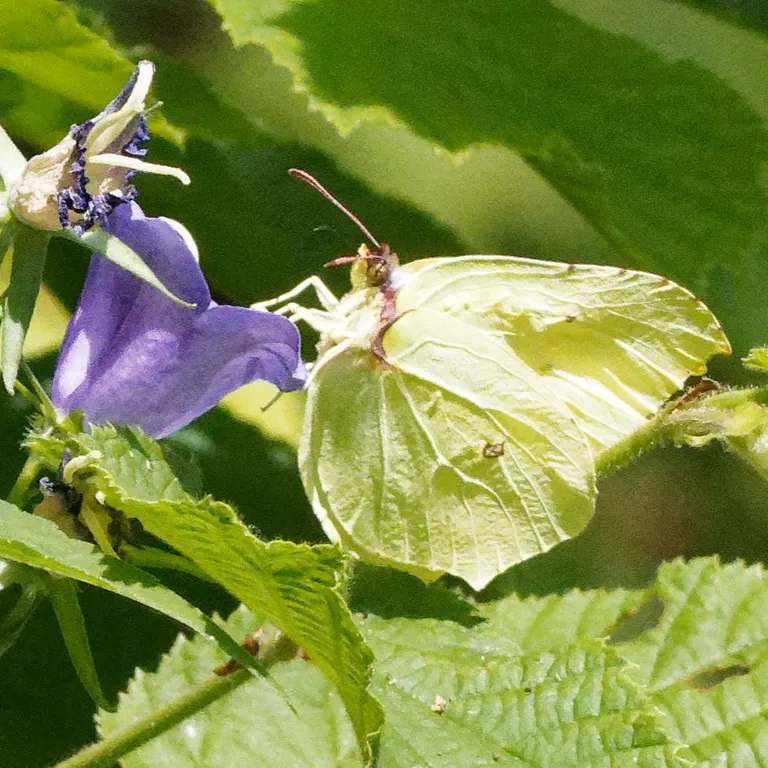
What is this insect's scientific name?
Gonepteryx rhamni
